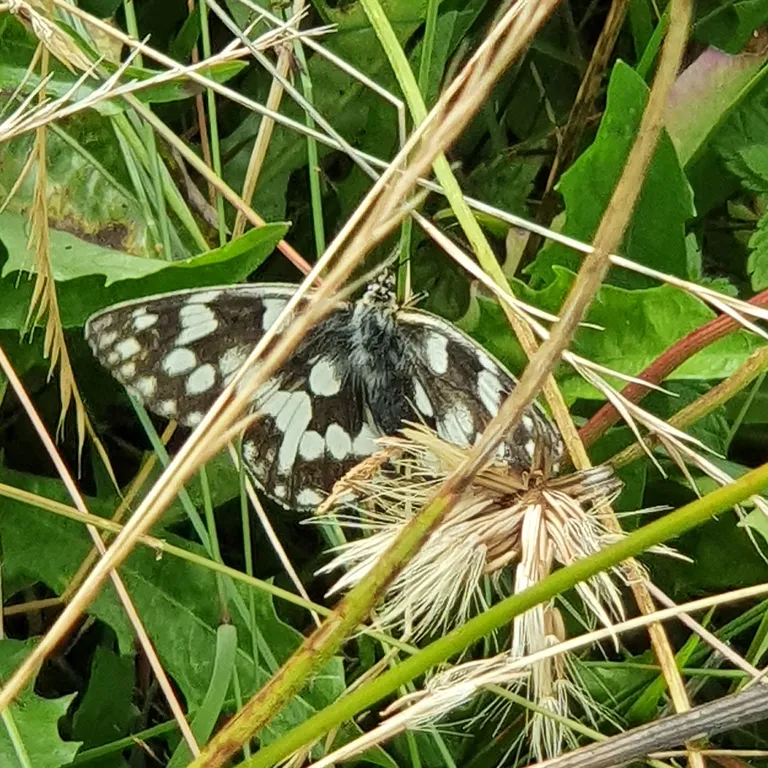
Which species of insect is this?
Melanargia galathea
